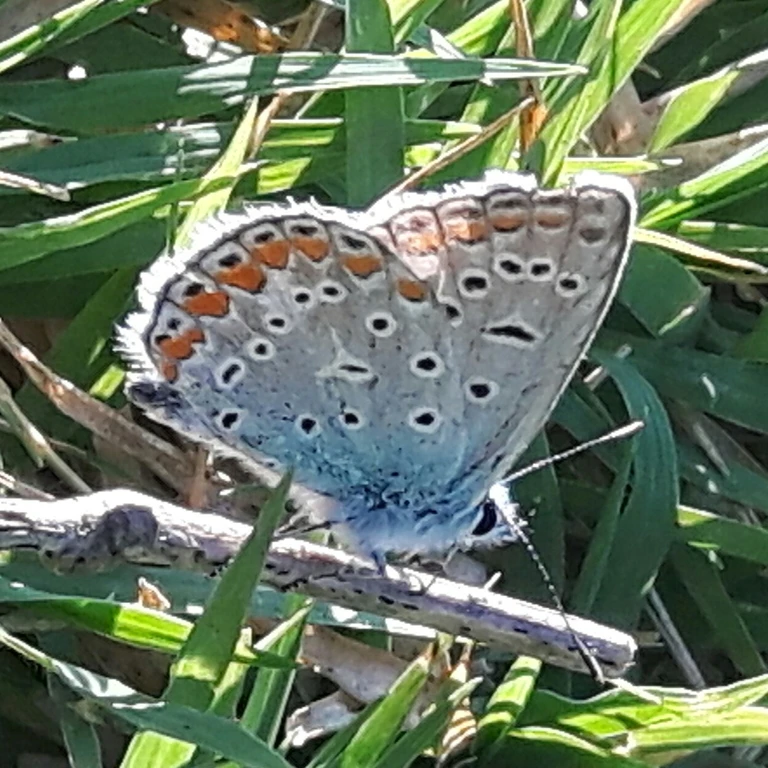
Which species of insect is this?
Polyommatus icarus
